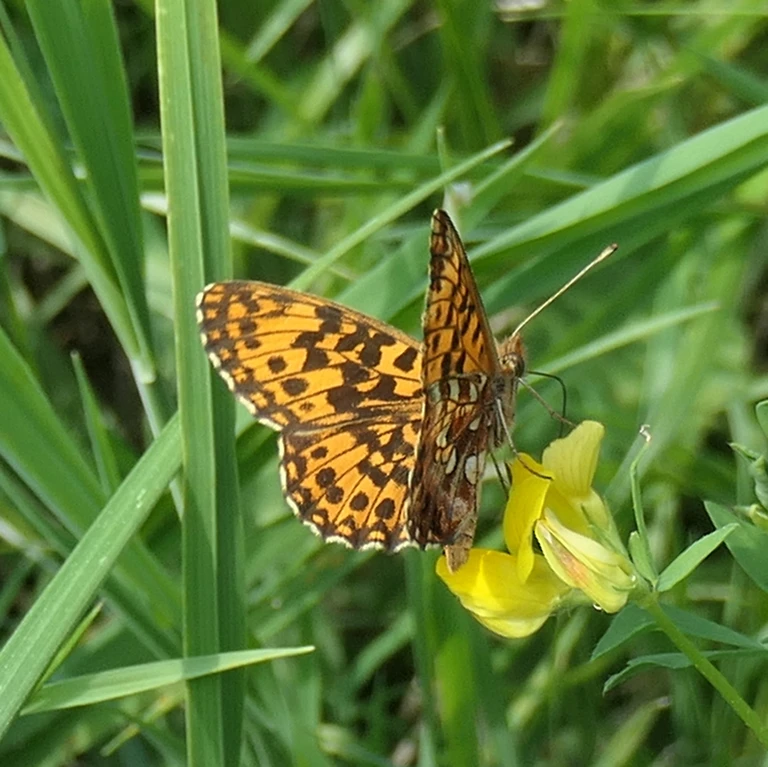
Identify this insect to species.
Boloria dia
